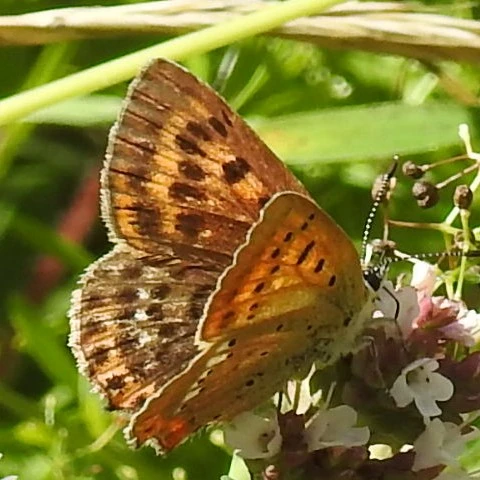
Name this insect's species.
Lycaena virgaureae
